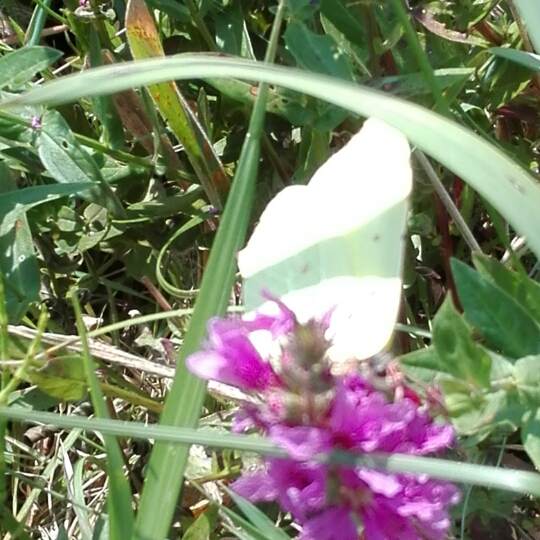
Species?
Gonepteryx rhamni
